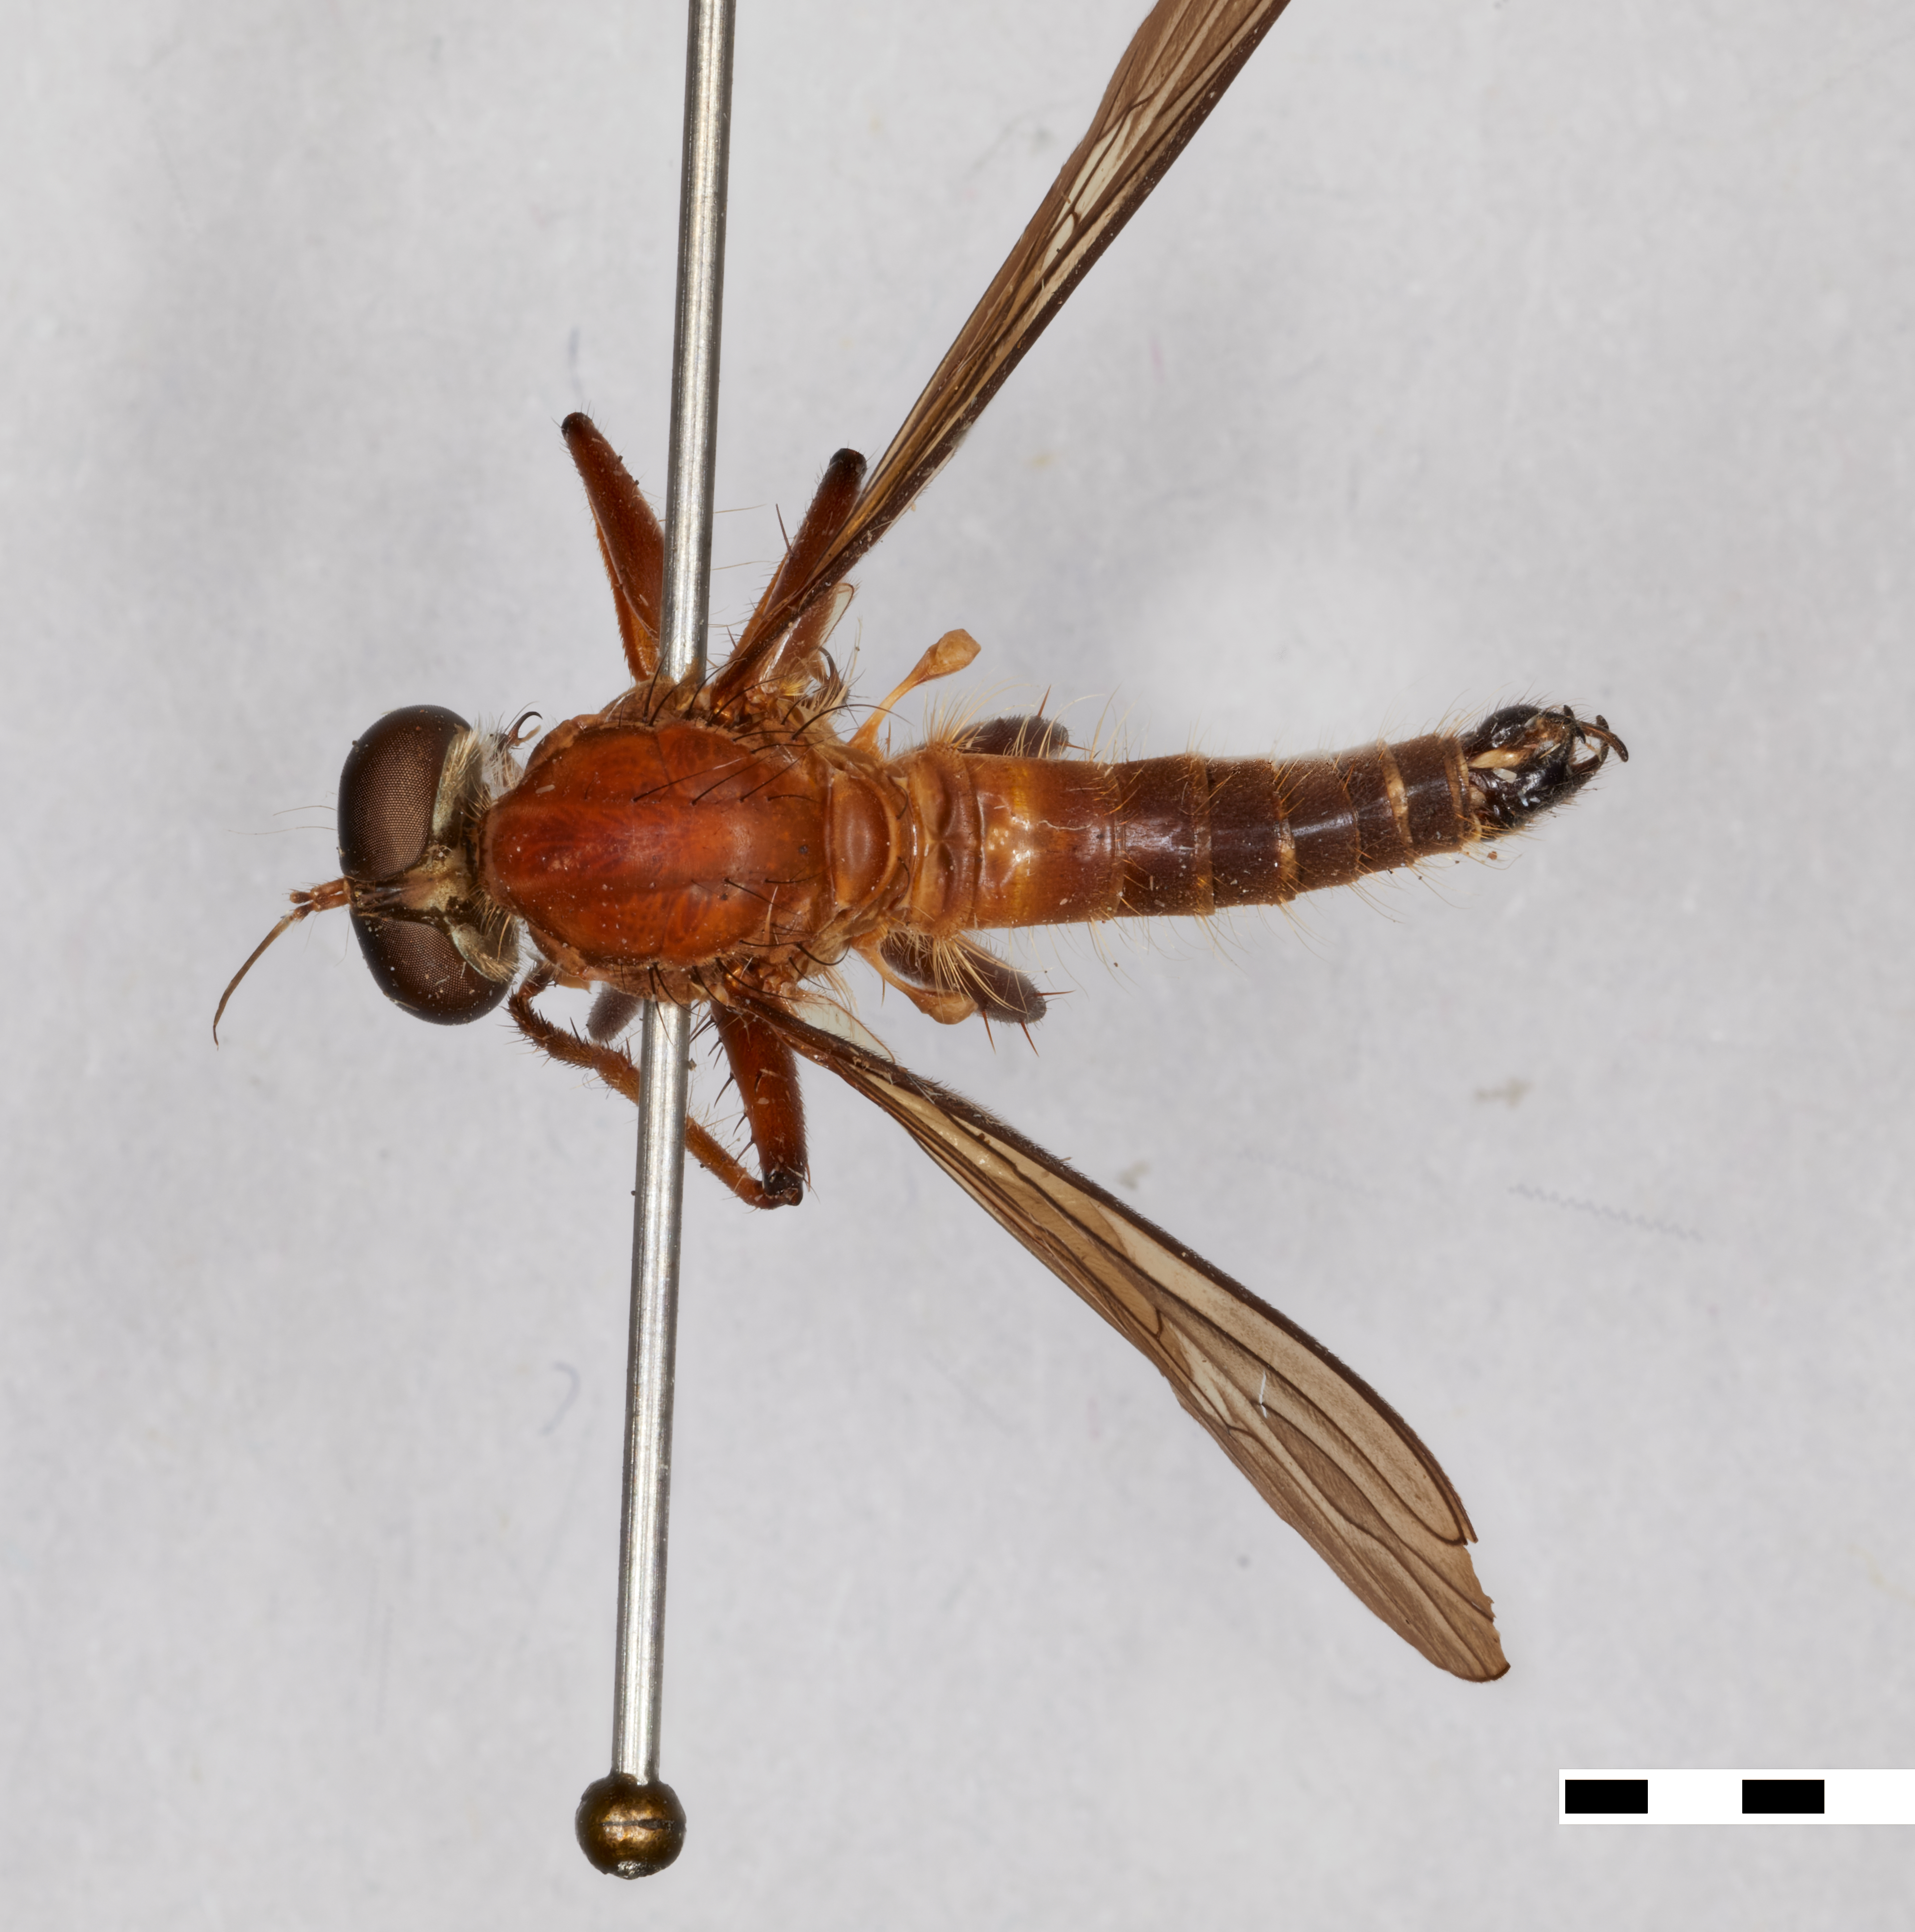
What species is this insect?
Strophipogon bromleyi
